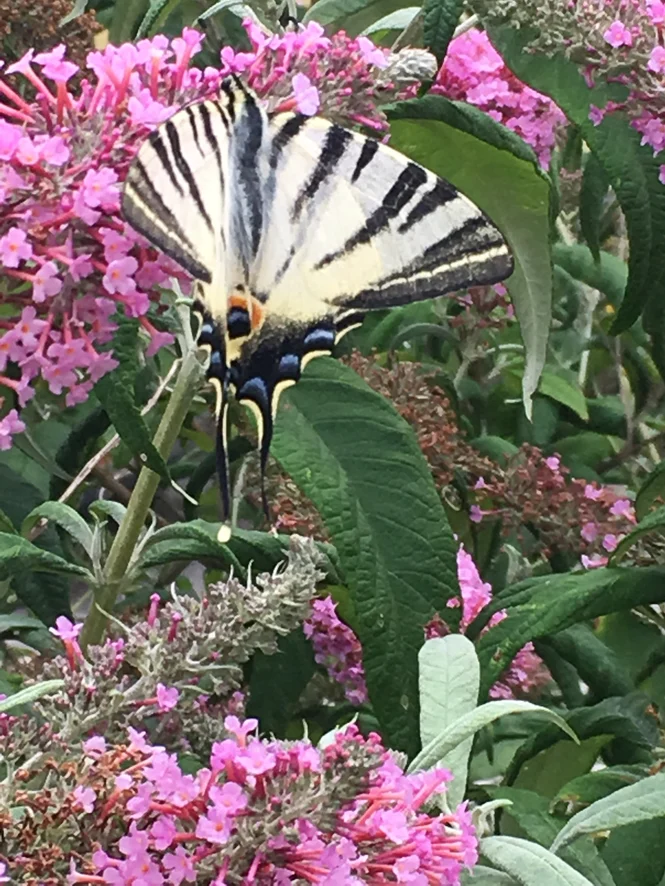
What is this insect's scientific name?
Iphiclides podalirius
